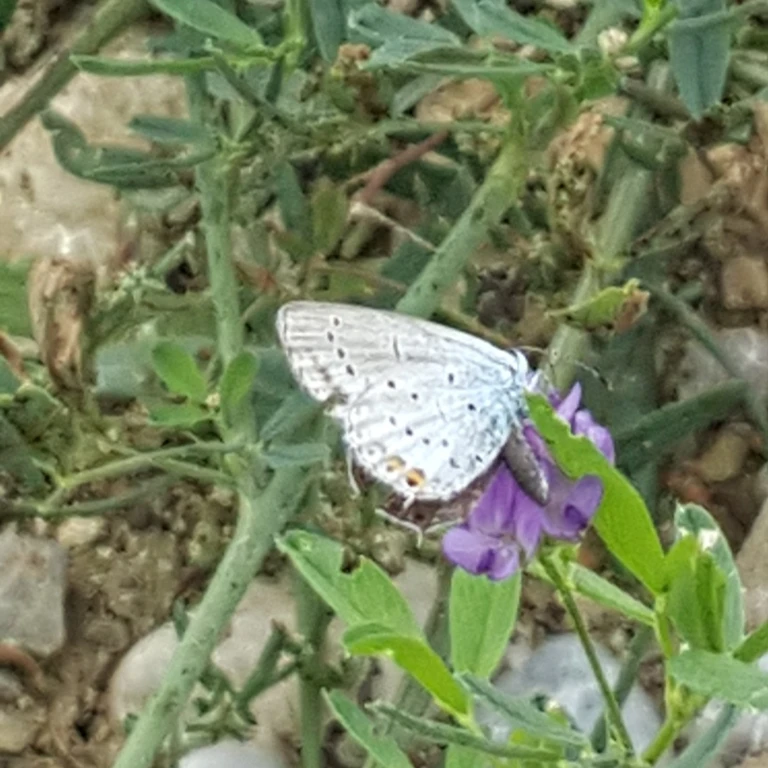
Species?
Cupido argiades (also Elkalyce argiades)
